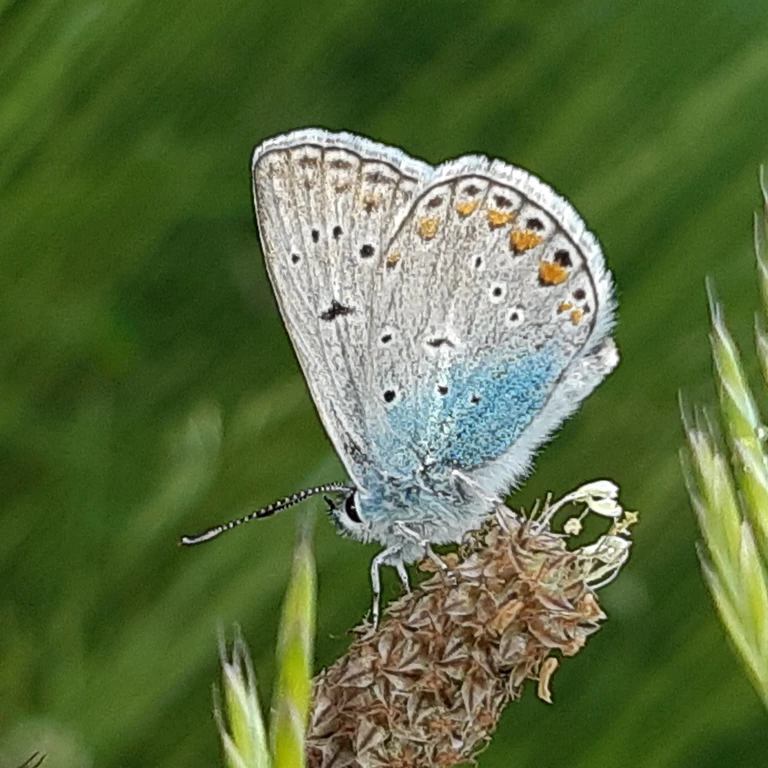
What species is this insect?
Polyommatus thersites
